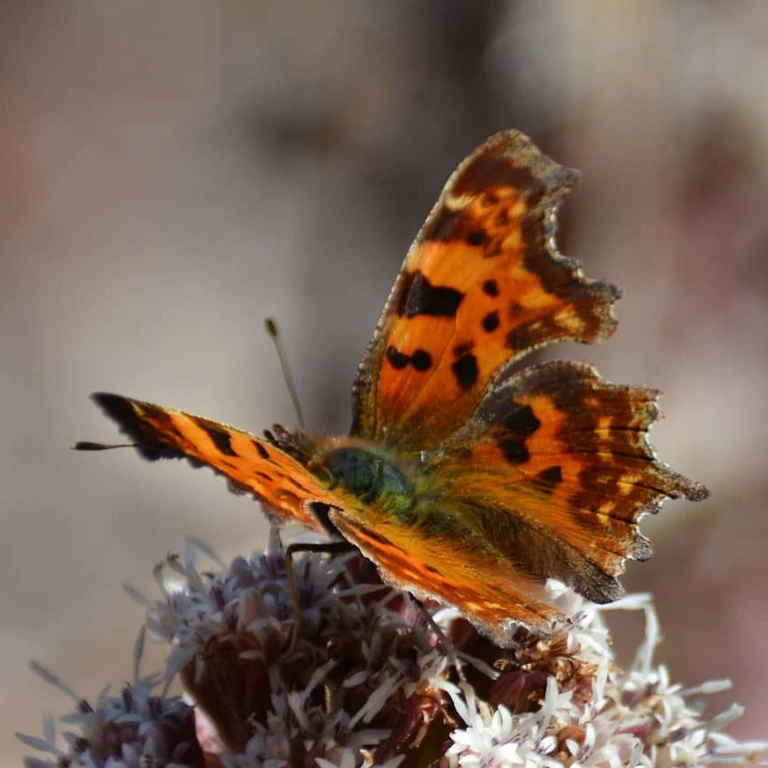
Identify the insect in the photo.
Polygonia c-album
